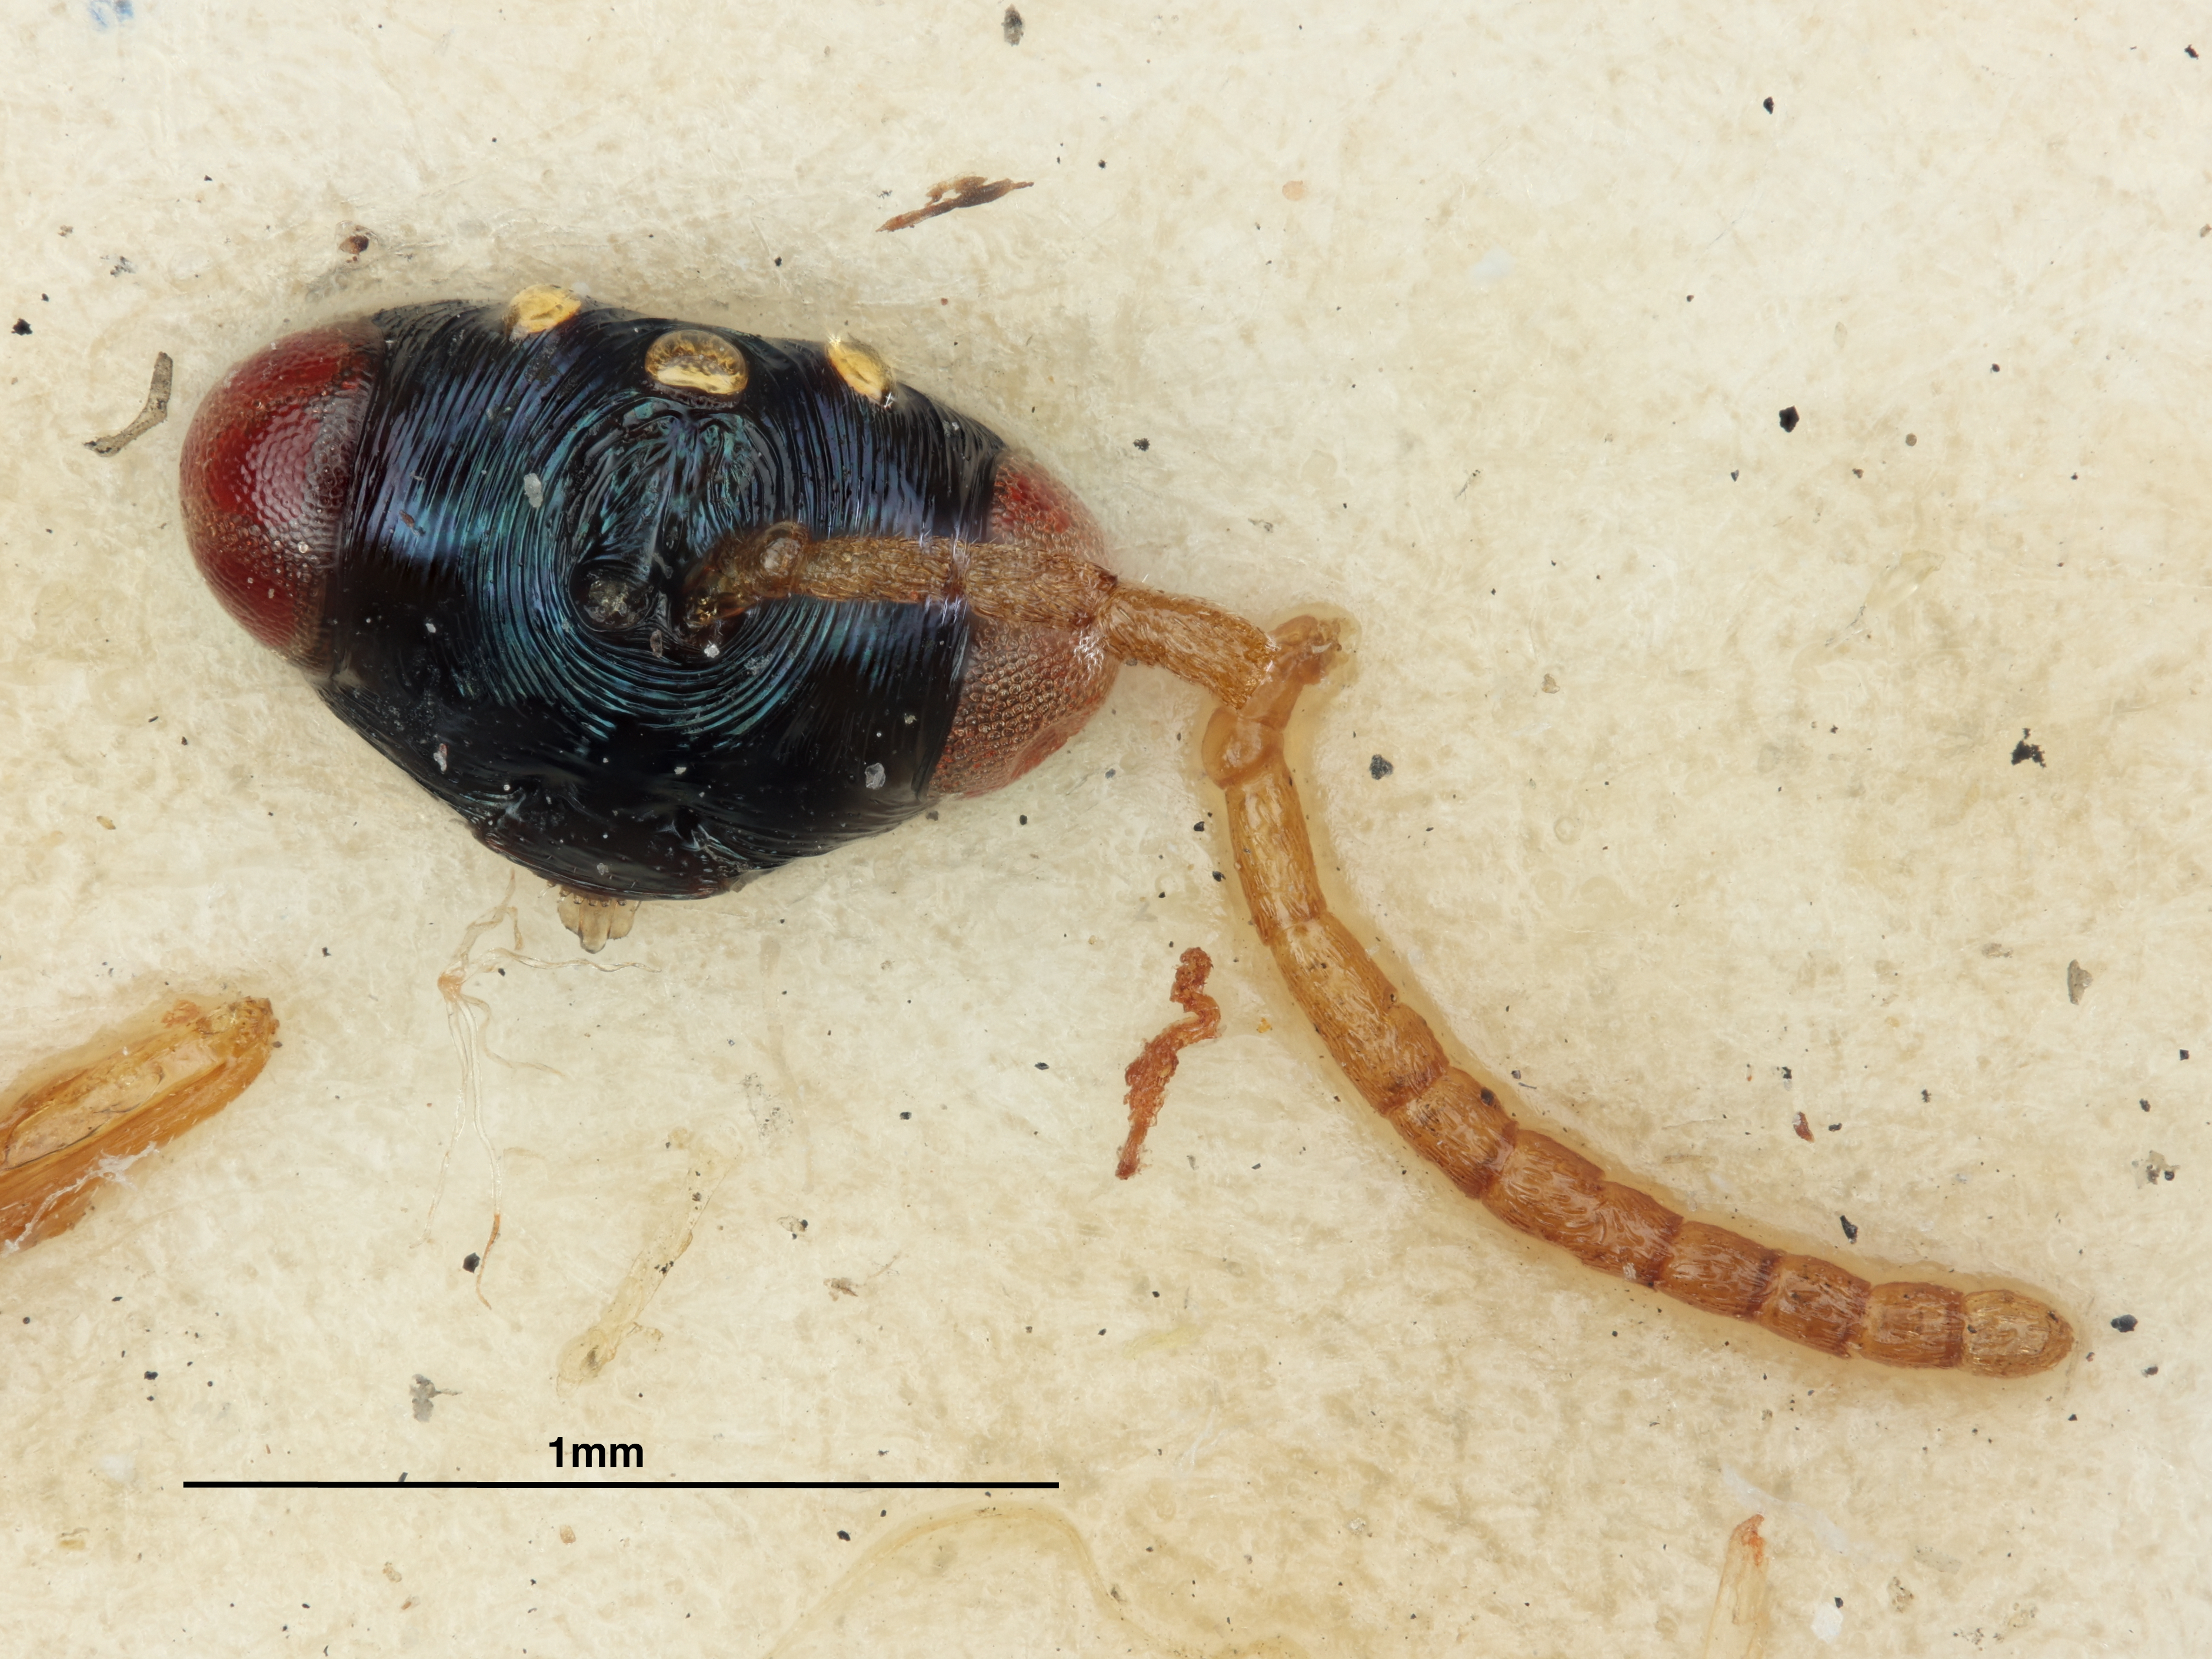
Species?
Schizaspidia polyrhachicida
